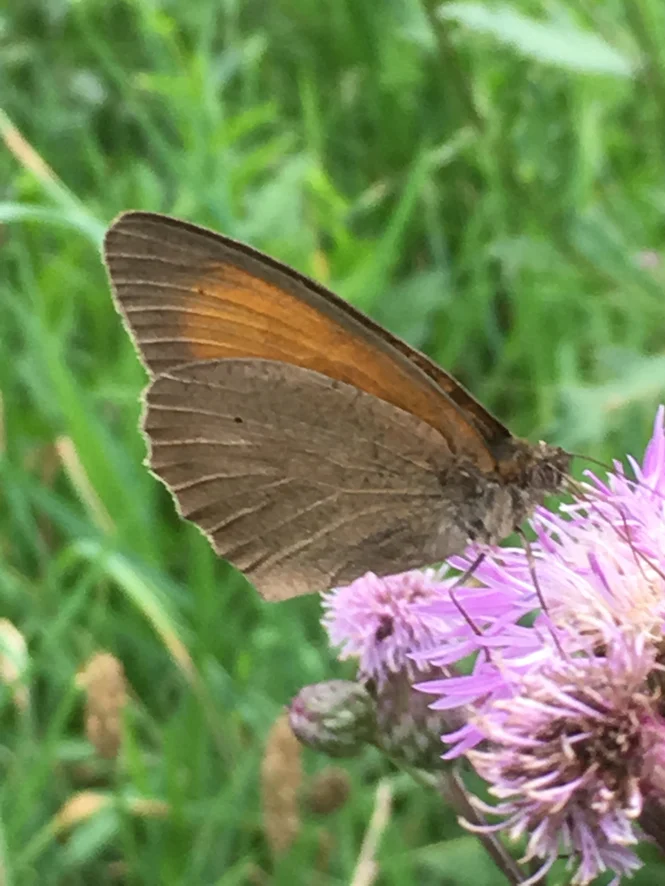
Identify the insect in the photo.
Maniola jurtina
